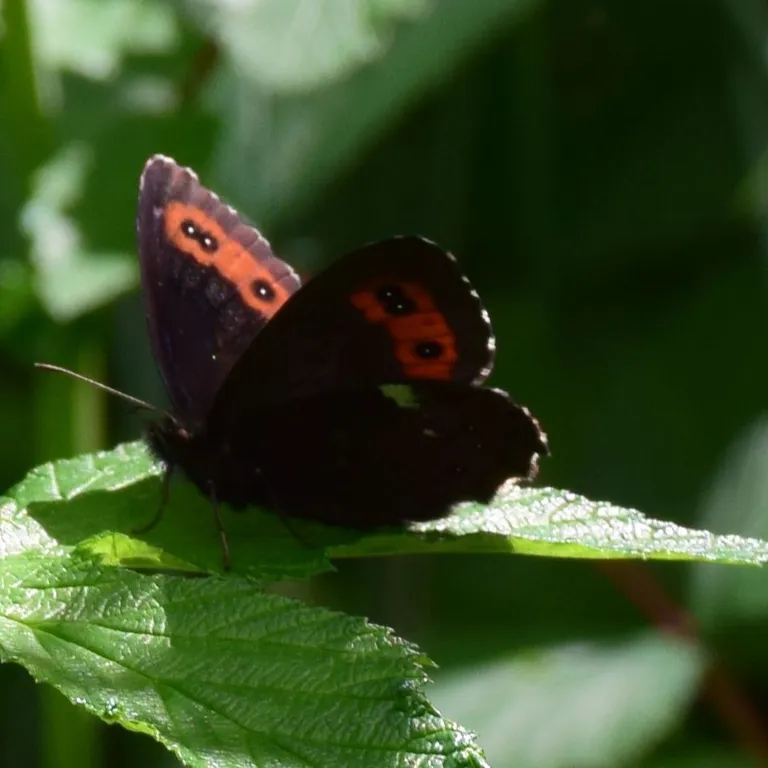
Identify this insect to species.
Erebia ligea
